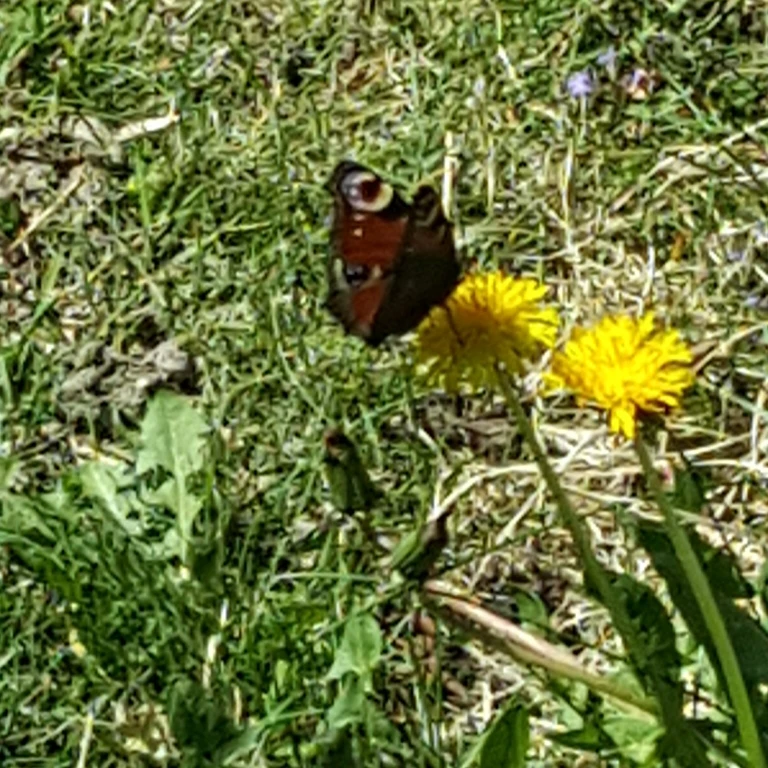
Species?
Aglais io
